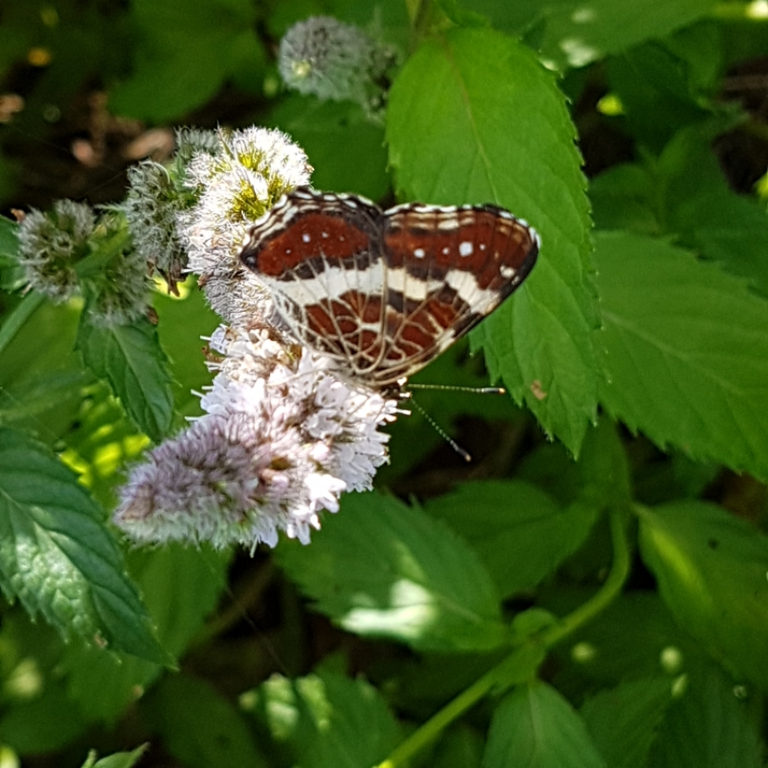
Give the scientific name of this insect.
Araschnia levana
